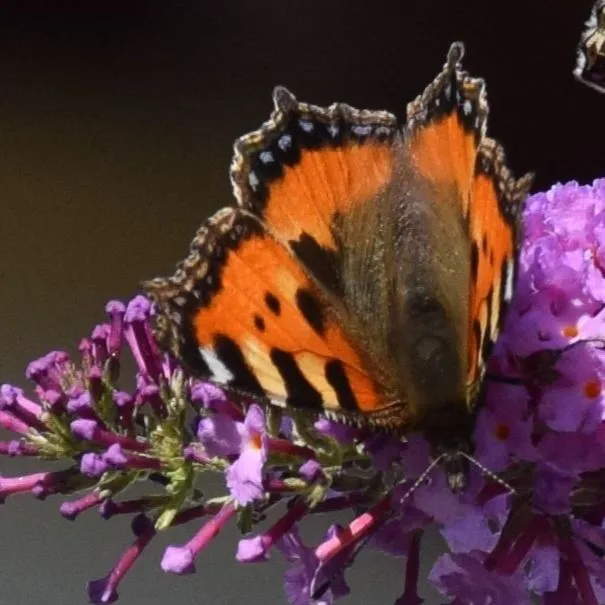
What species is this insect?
Aglais urticae
